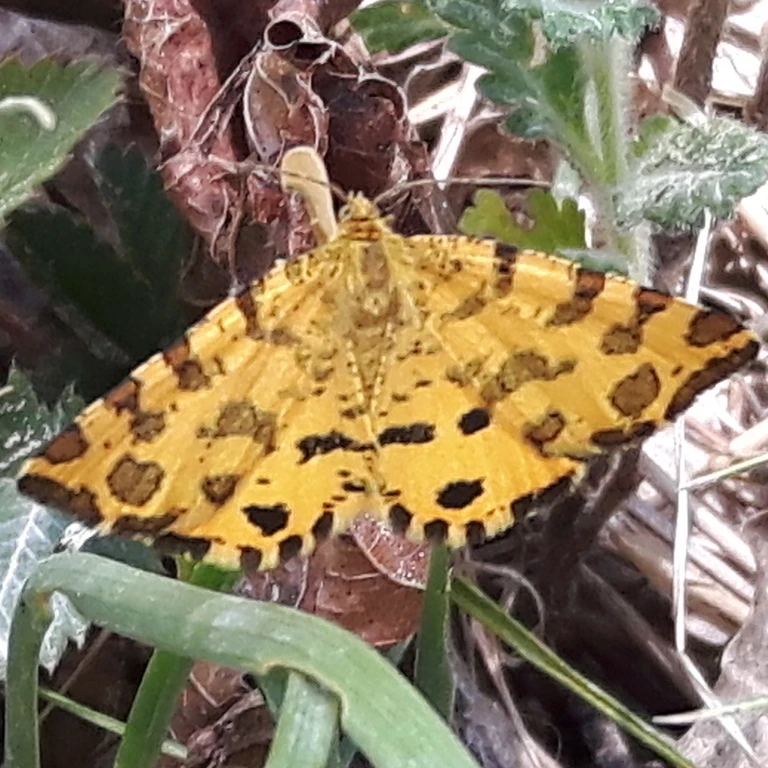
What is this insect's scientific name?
Pseudopanthera macularia
